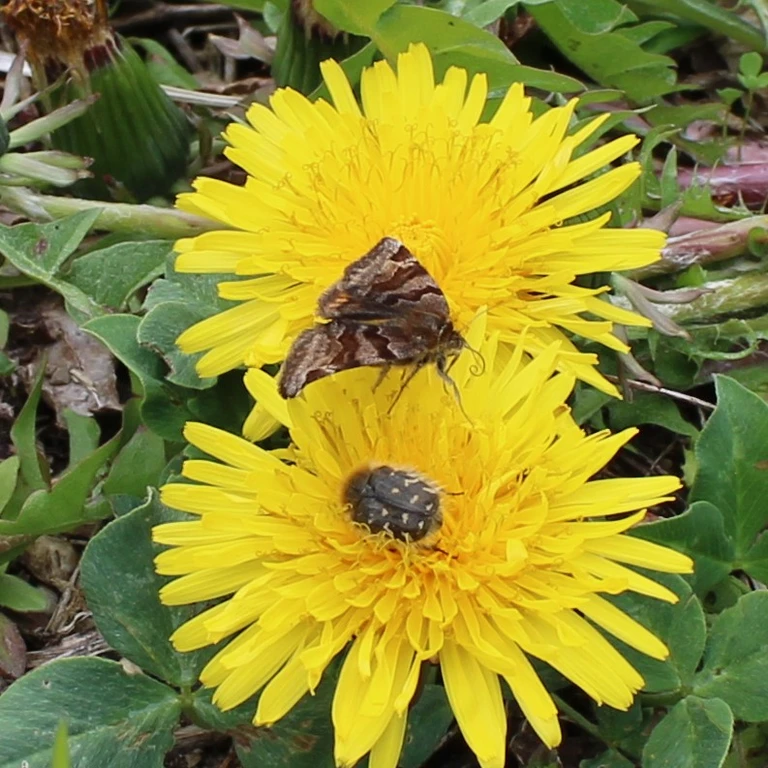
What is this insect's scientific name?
Euclidia glyphica
